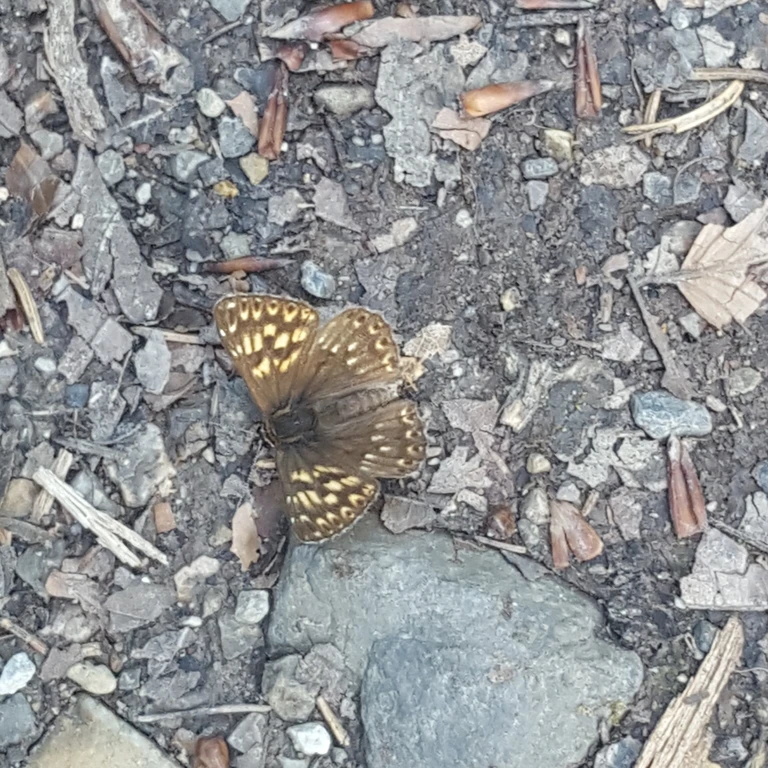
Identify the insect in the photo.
Hamearis lucina
